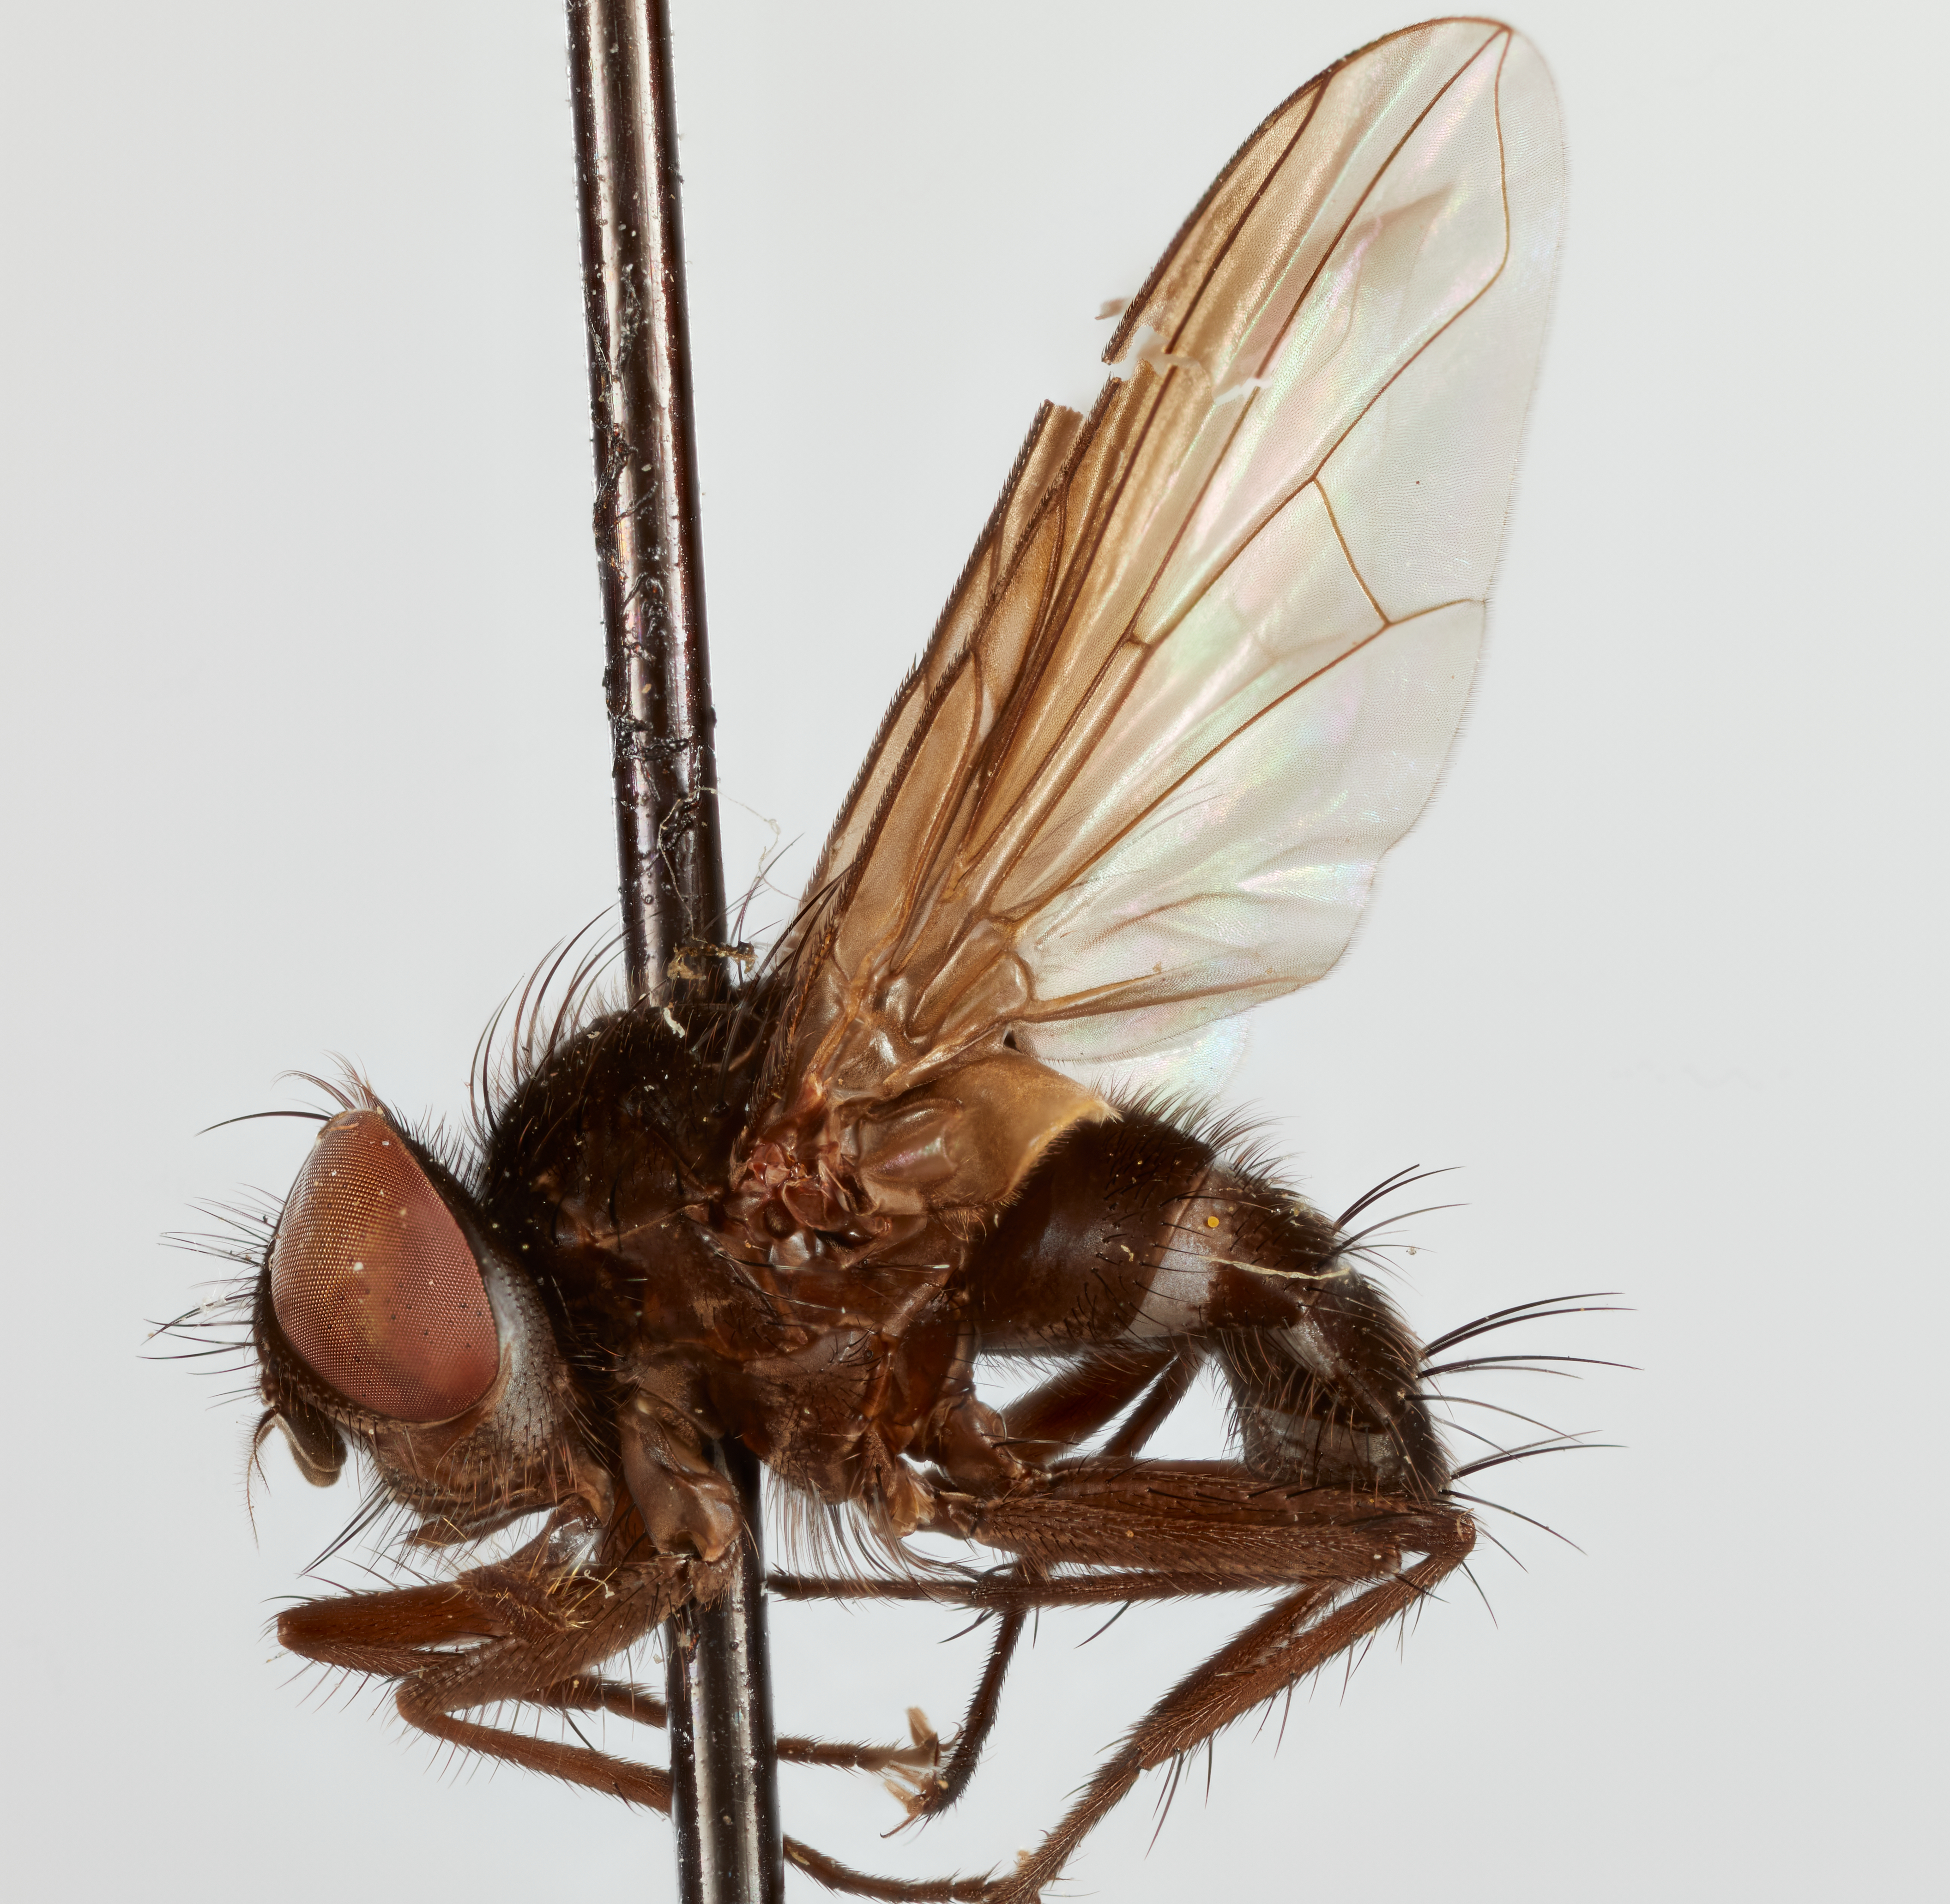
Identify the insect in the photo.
Phasiophyto fumifera
